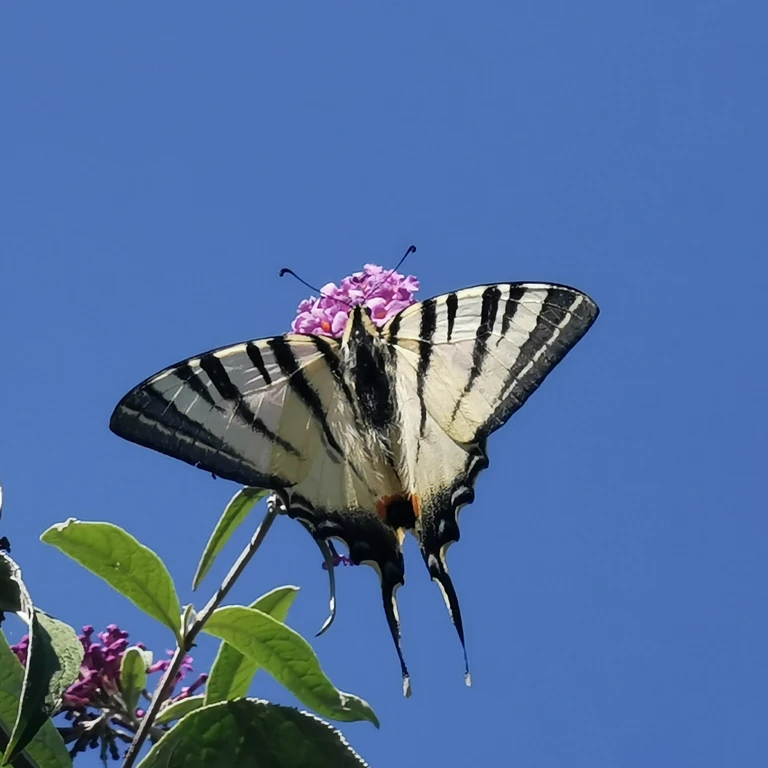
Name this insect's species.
Iphiclides podalirius
